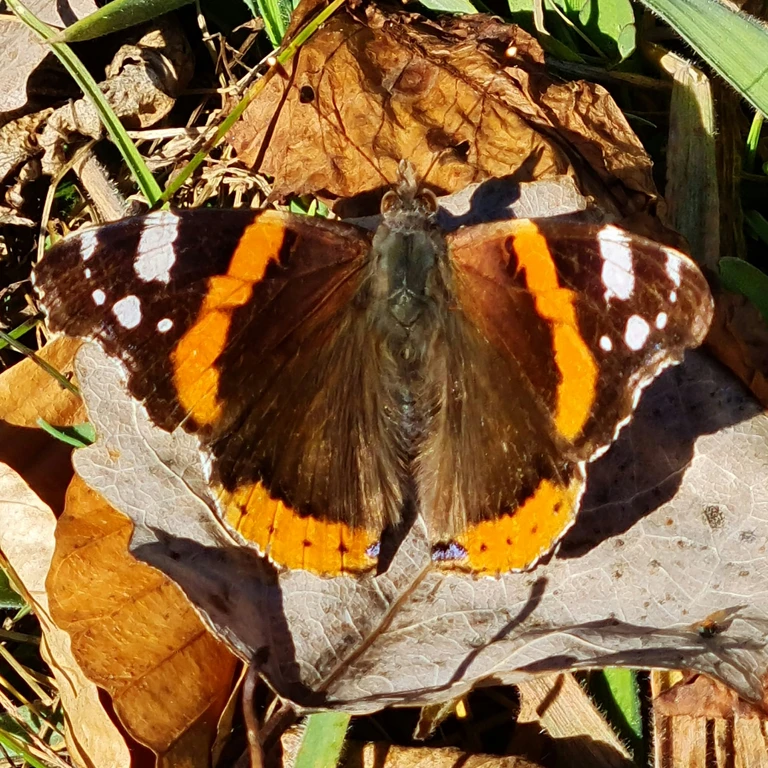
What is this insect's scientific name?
Vanessa atalanta
